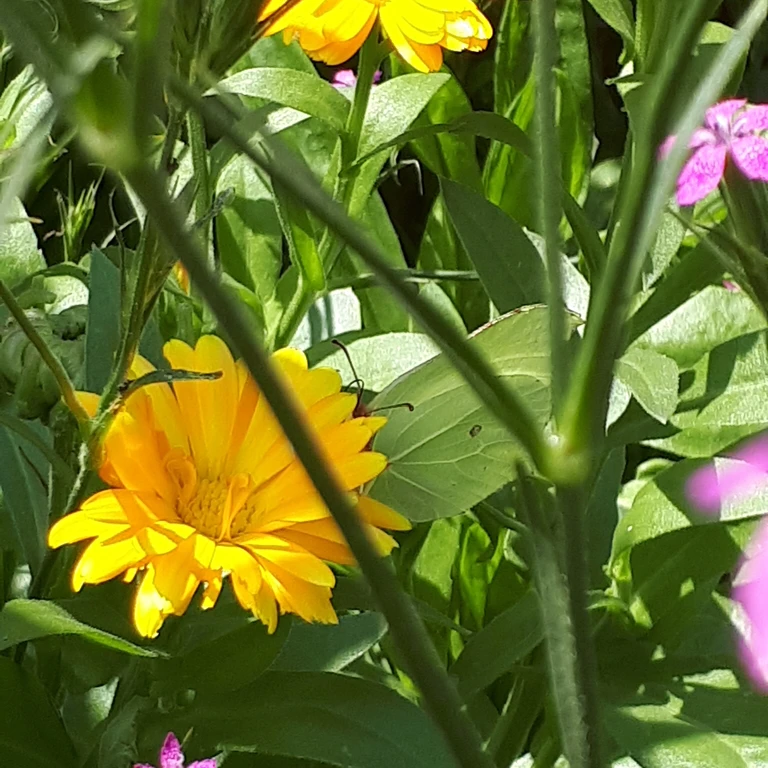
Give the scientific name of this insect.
Gonepteryx rhamni
